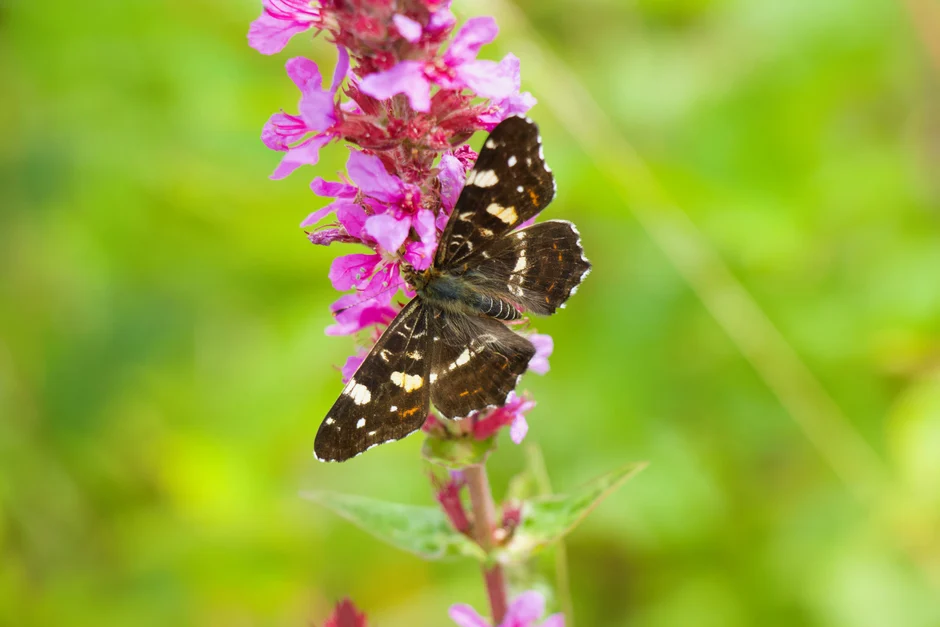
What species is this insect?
Araschnia levana
